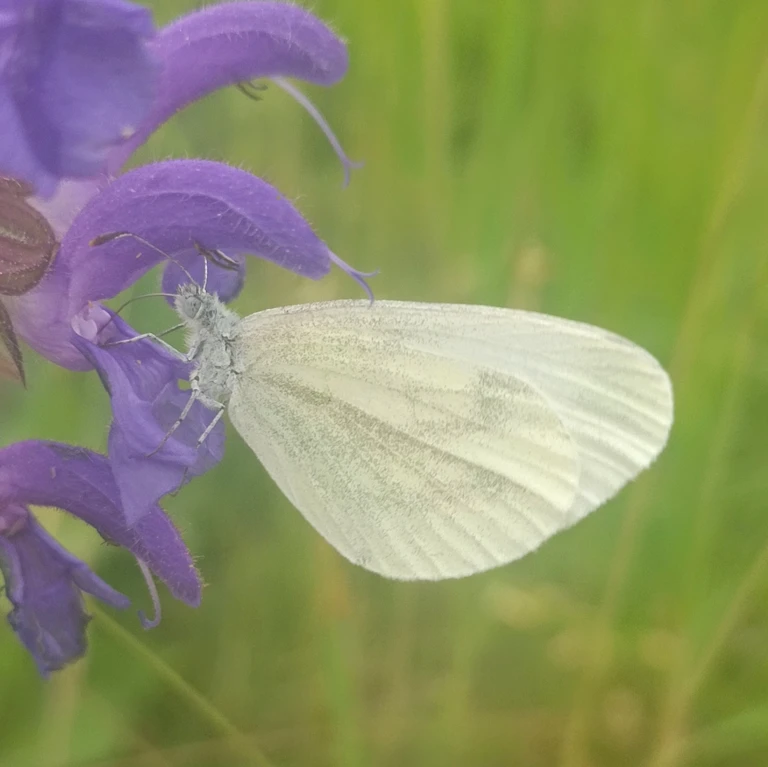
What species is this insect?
Leptidea sinapis/juvernica
